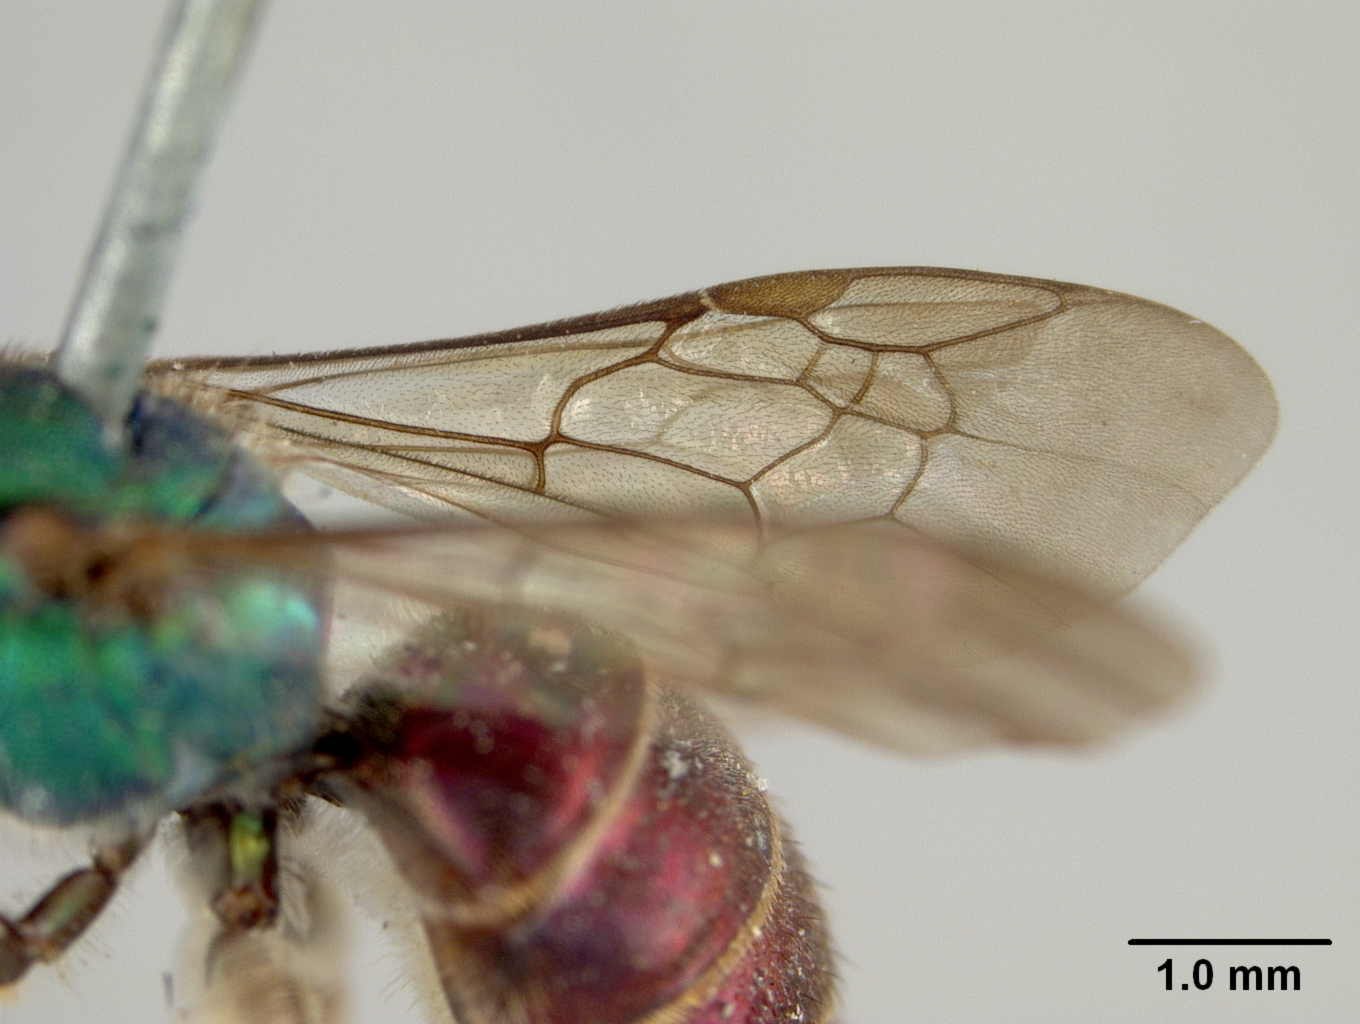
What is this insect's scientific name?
Augochlora subignita
